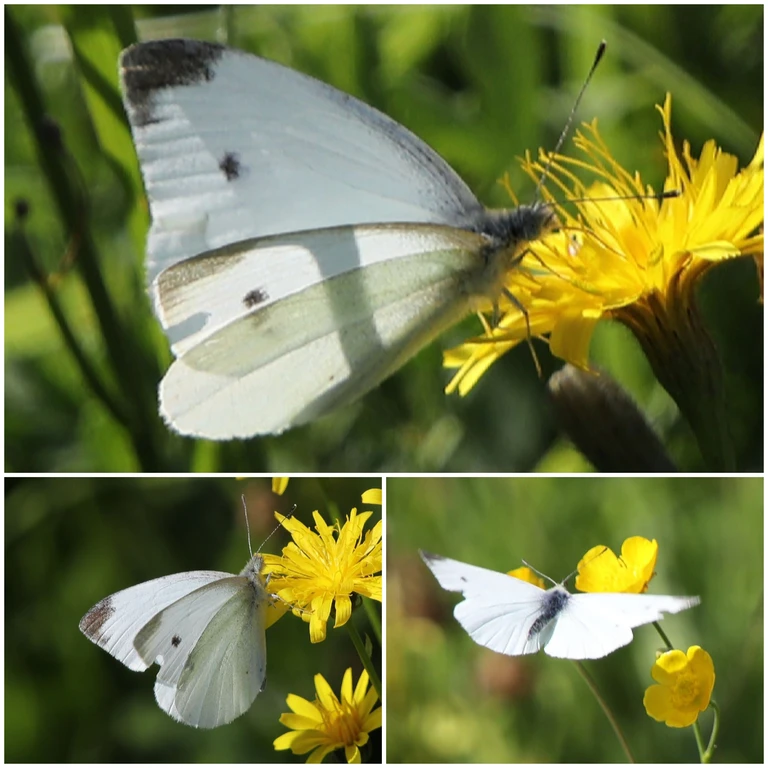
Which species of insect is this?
Pieris rapae
